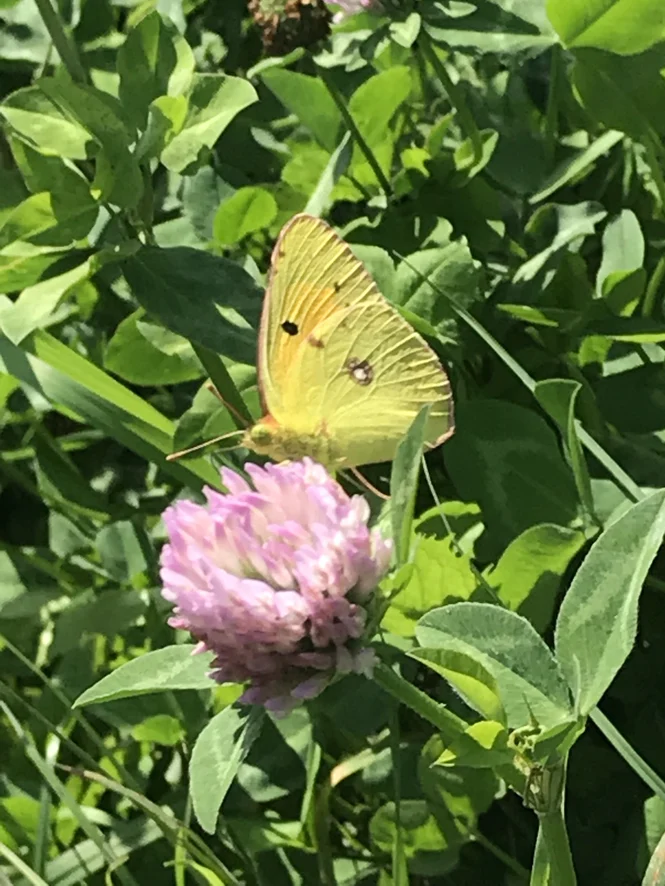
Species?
Colias croceus
